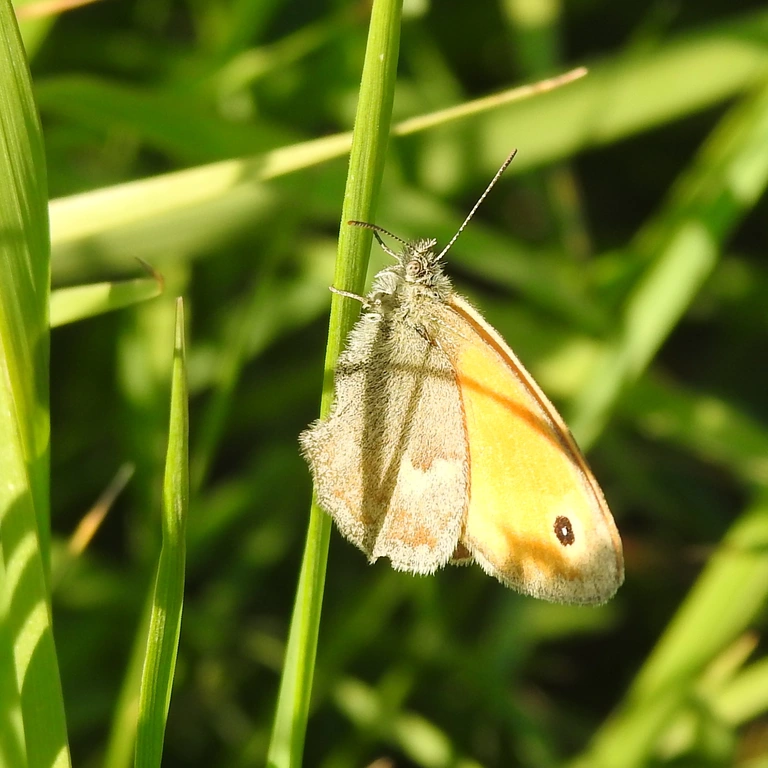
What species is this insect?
Coenonympha pamphilus
